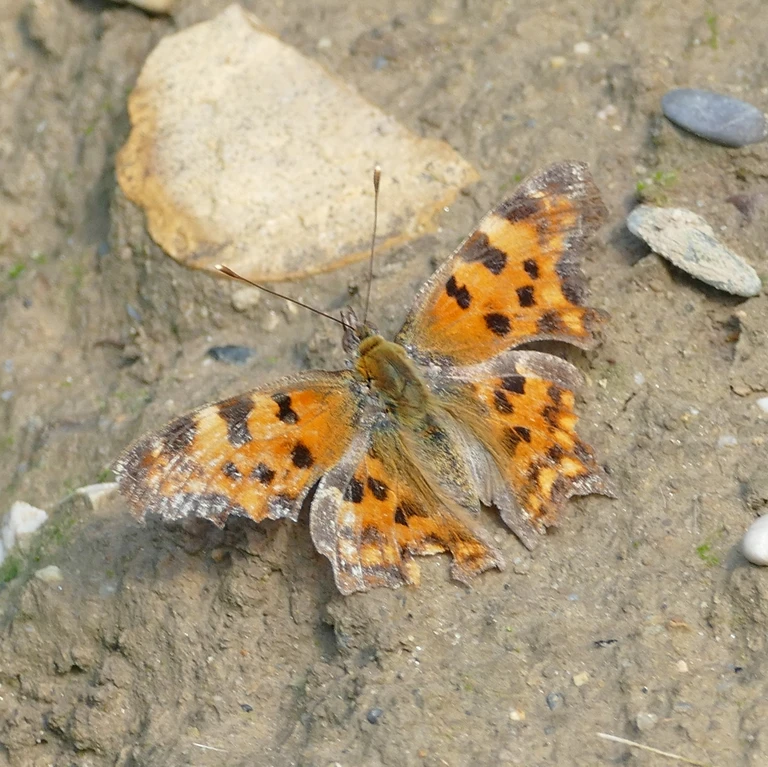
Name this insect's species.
Polygonia c-album
